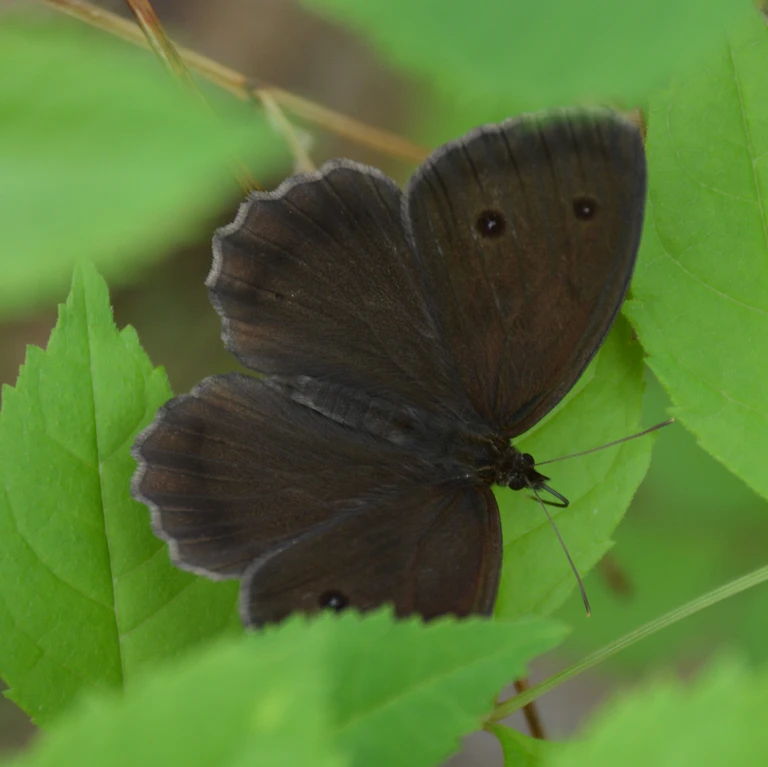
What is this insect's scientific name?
Minois dryas
